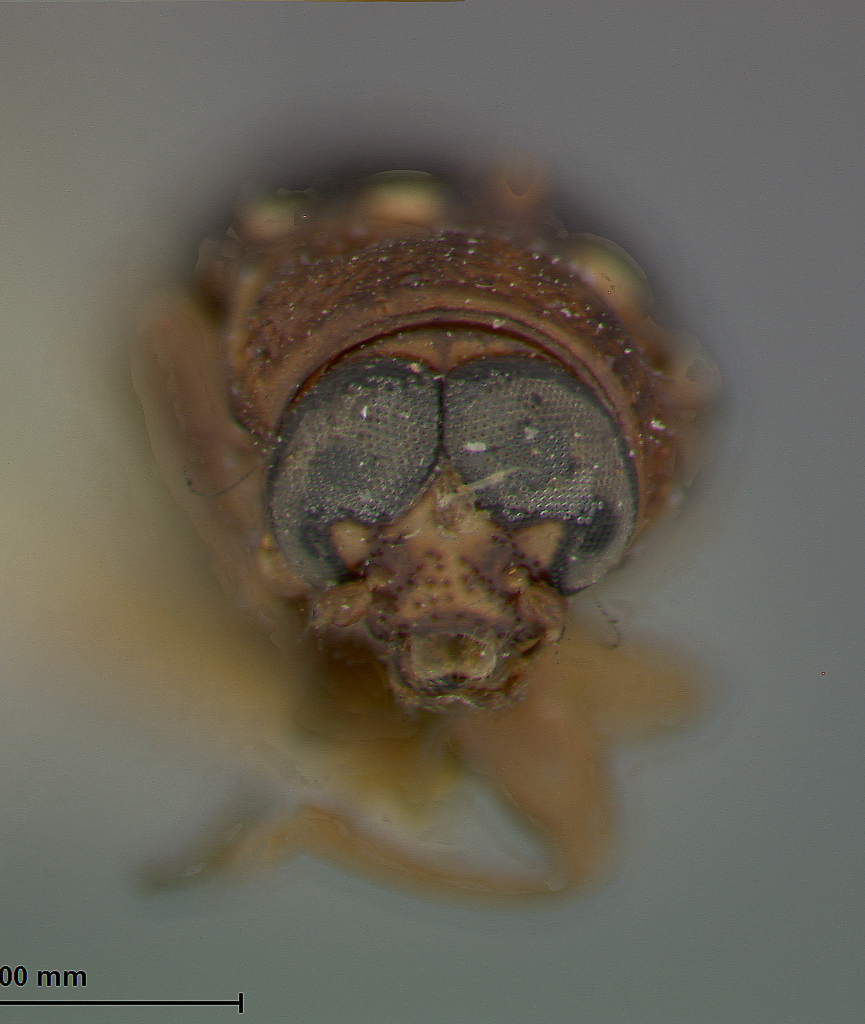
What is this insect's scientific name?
Metallactus columbicus
